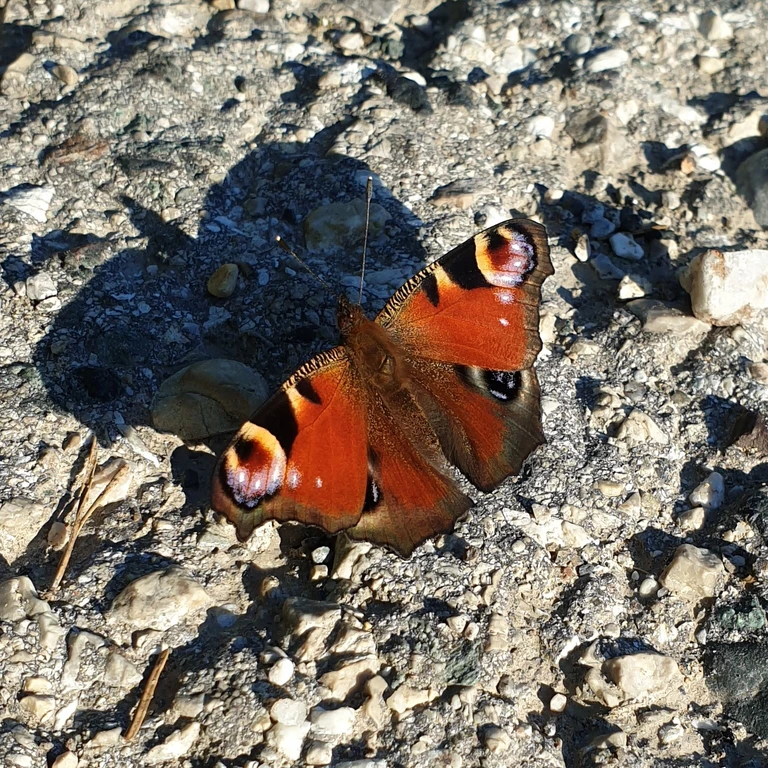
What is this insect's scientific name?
Aglais io
